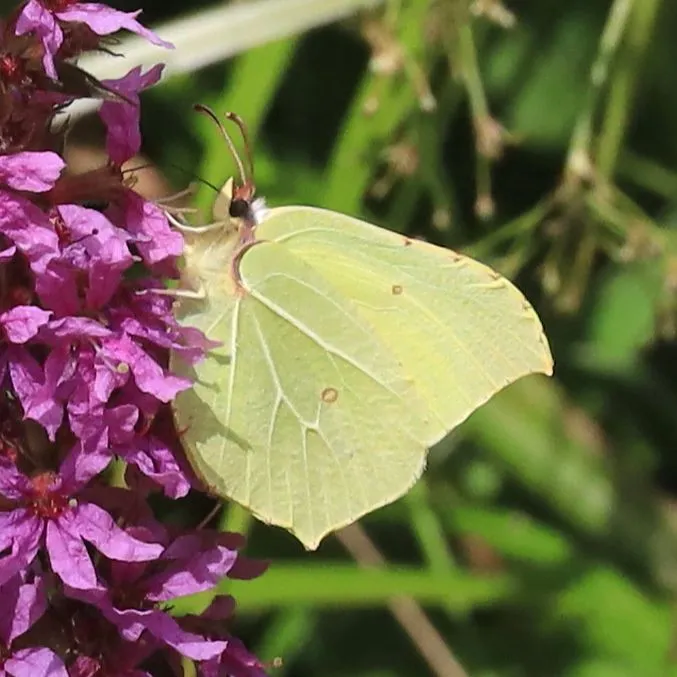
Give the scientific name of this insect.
Gonepteryx rhamni
